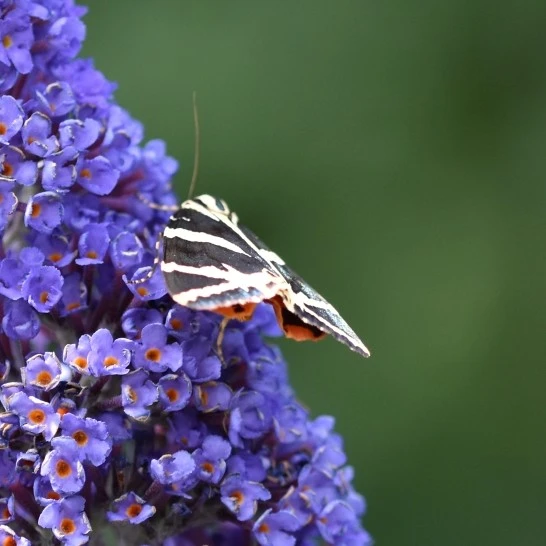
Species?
Euplagia quadripunctaria
